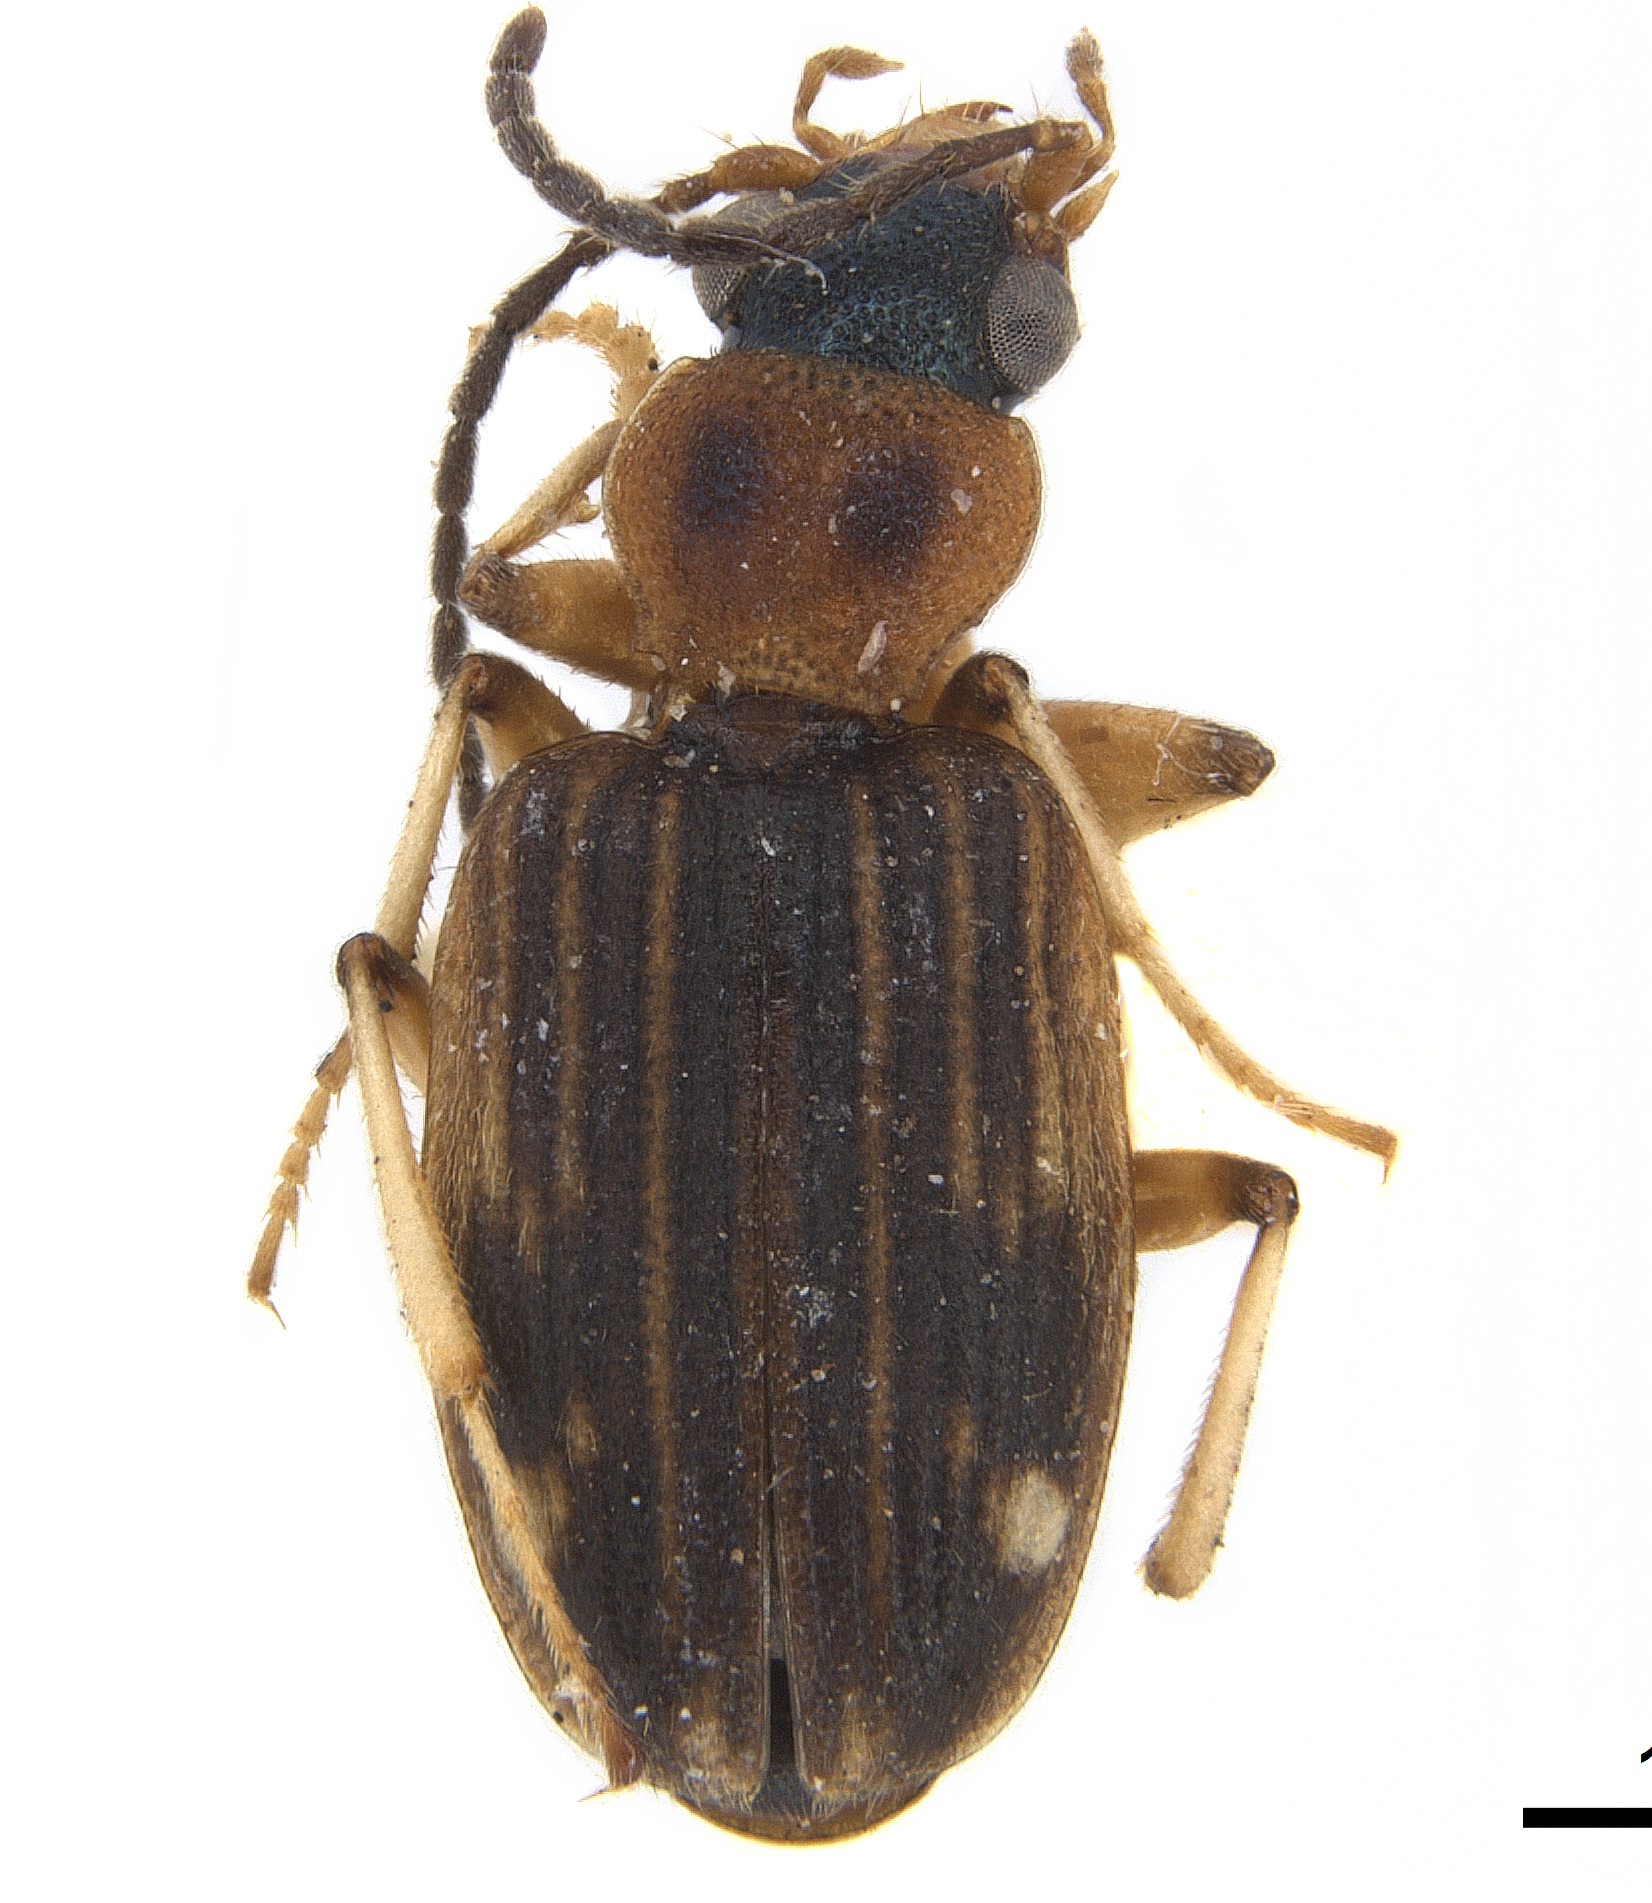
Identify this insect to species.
Callistomimus tumidipes
